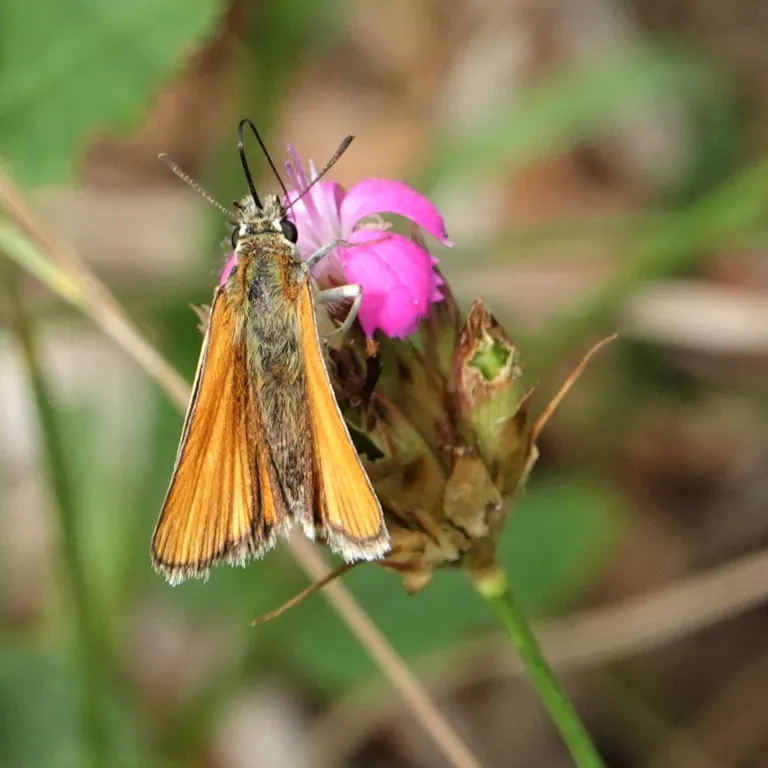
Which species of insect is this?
Thymelicus sylvestris
